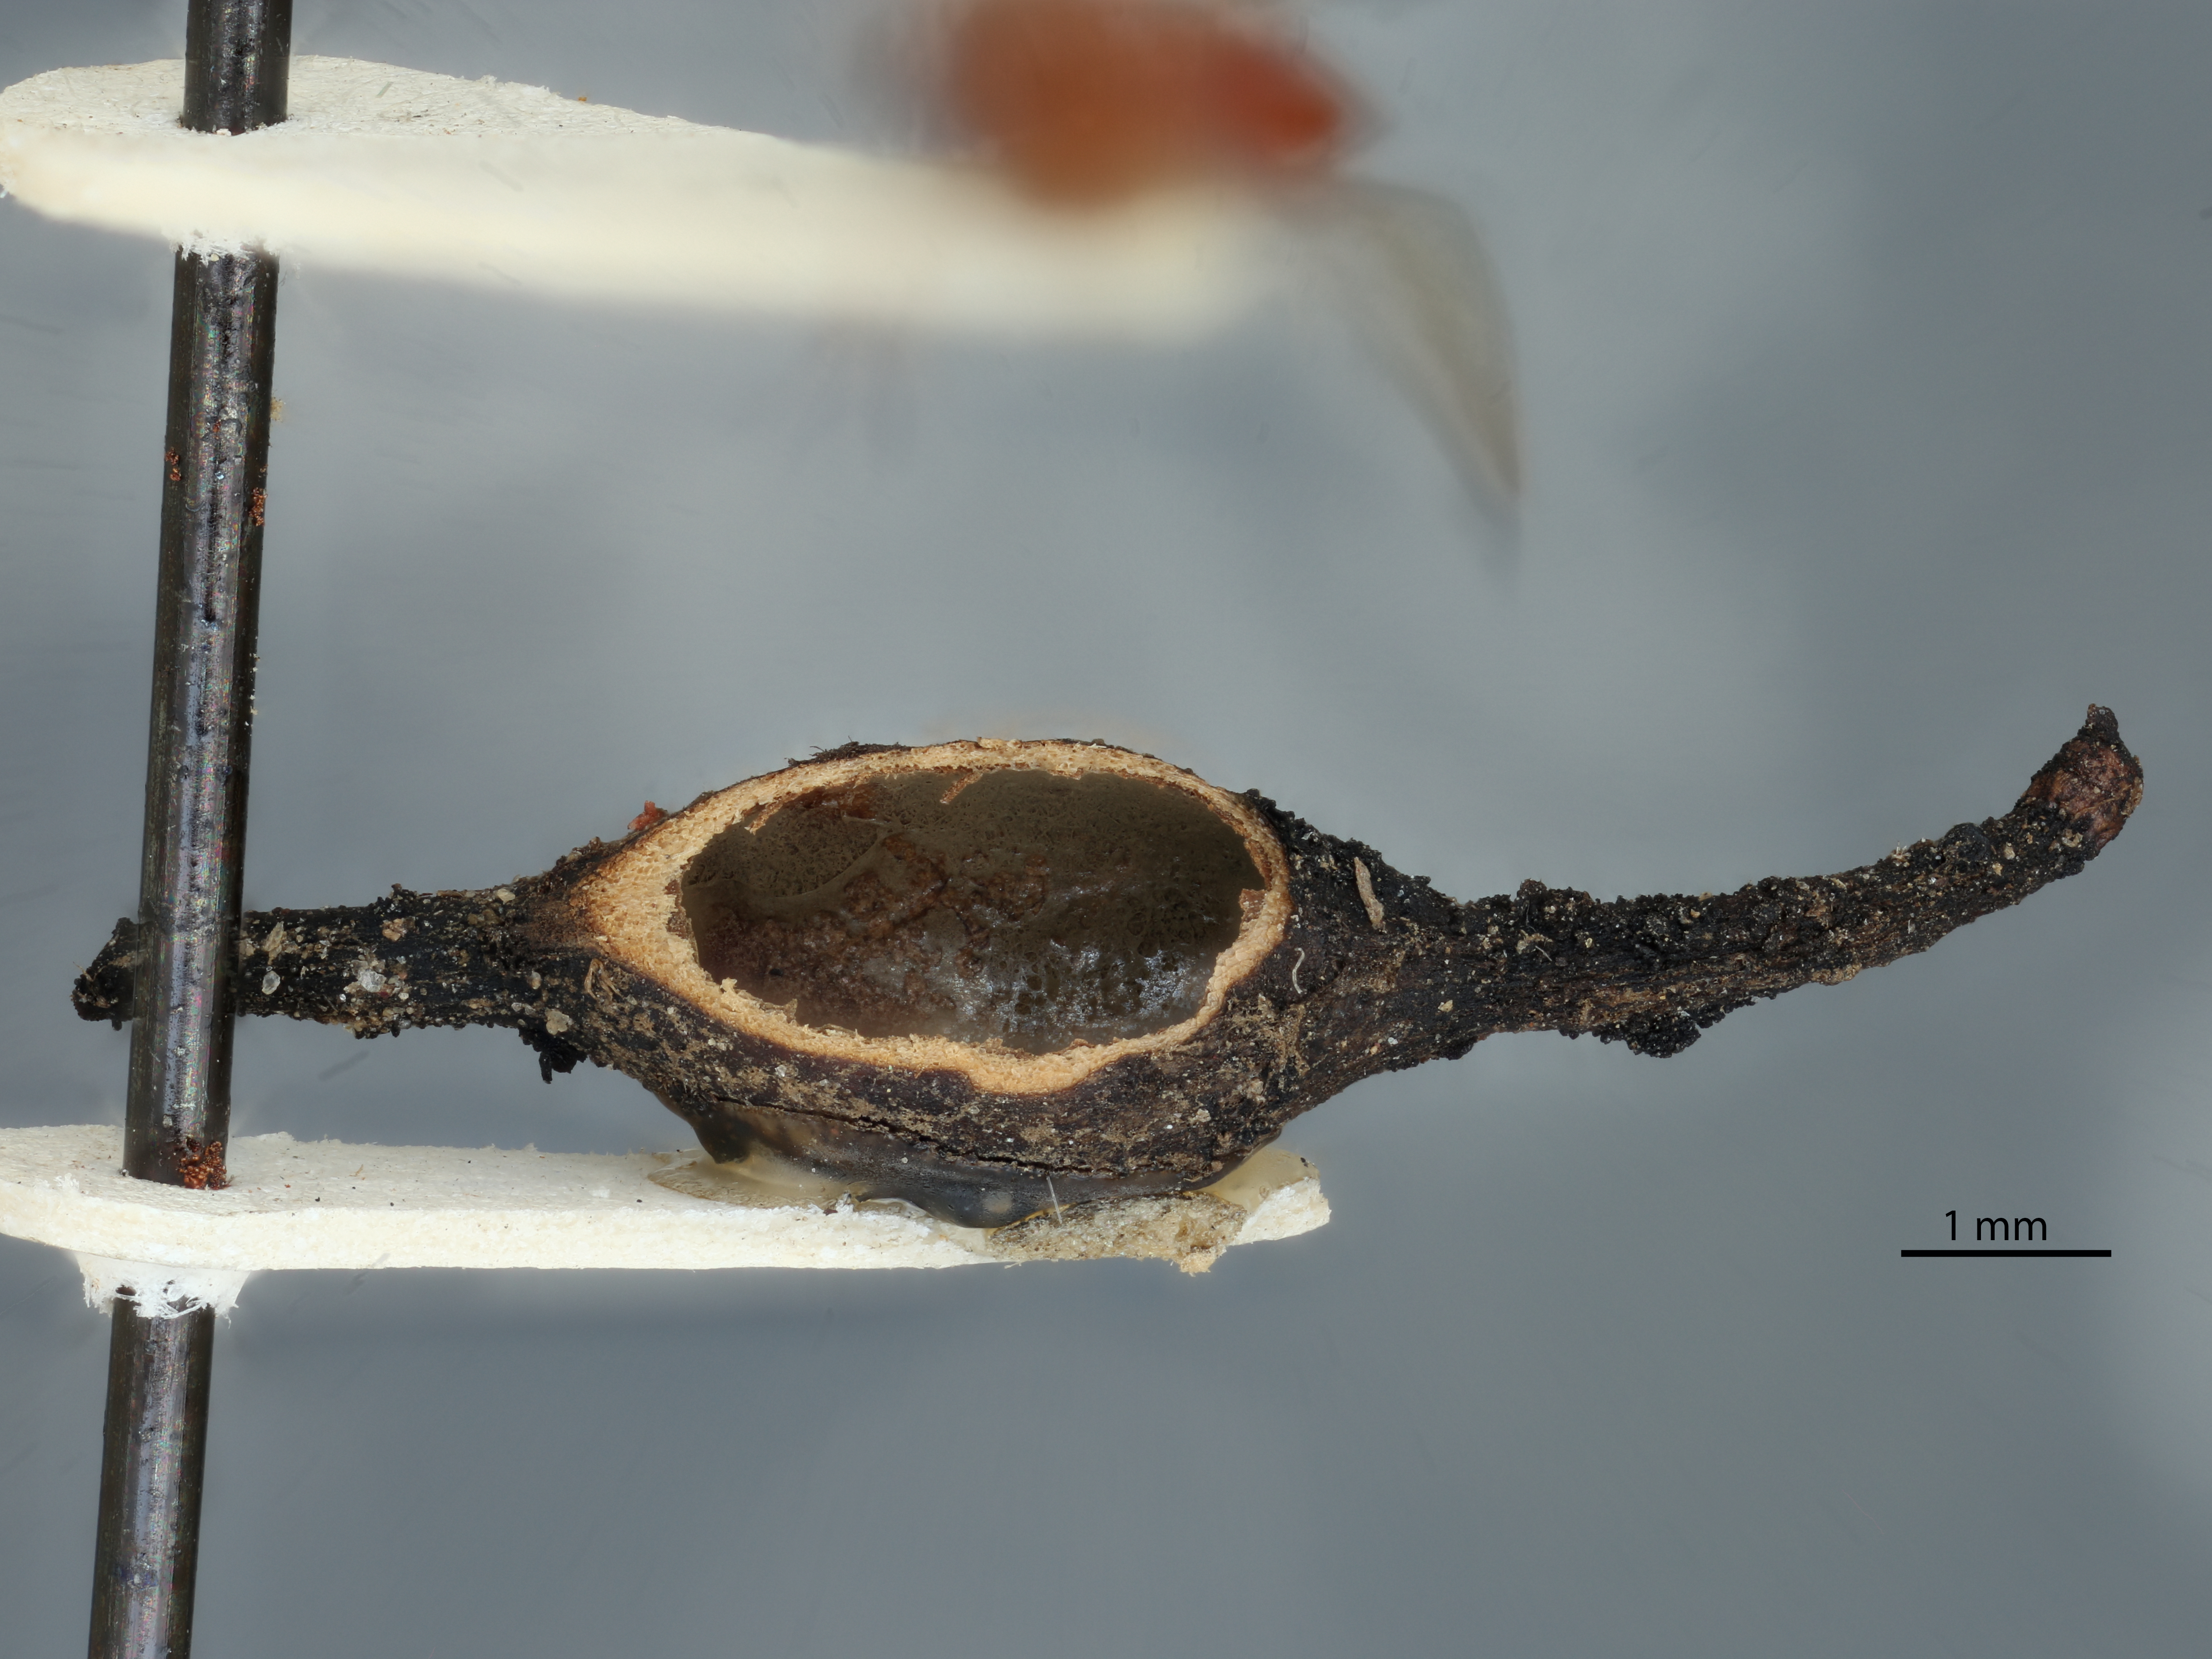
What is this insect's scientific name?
Callirhytis cistella
